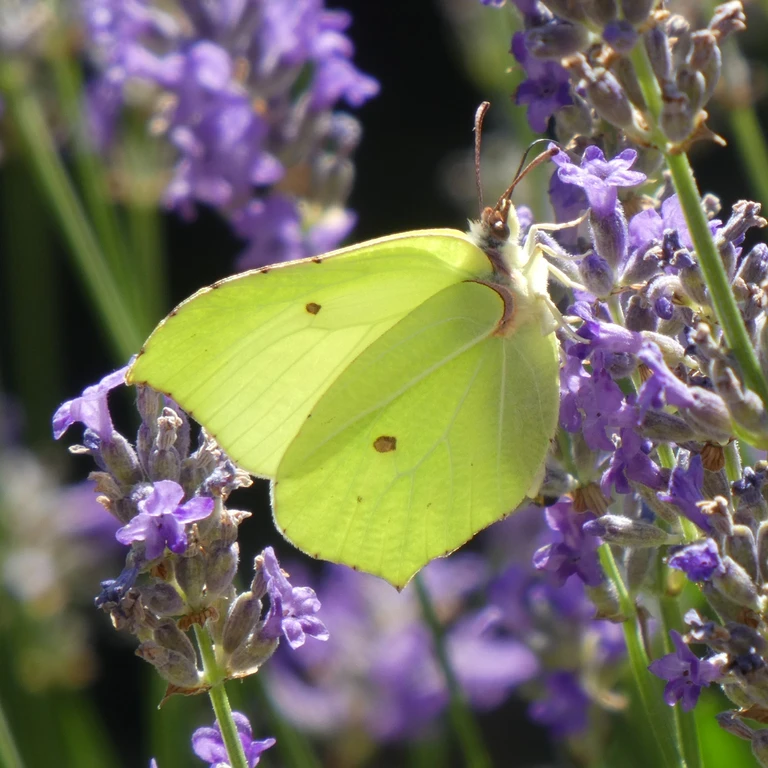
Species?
Gonepteryx rhamni
